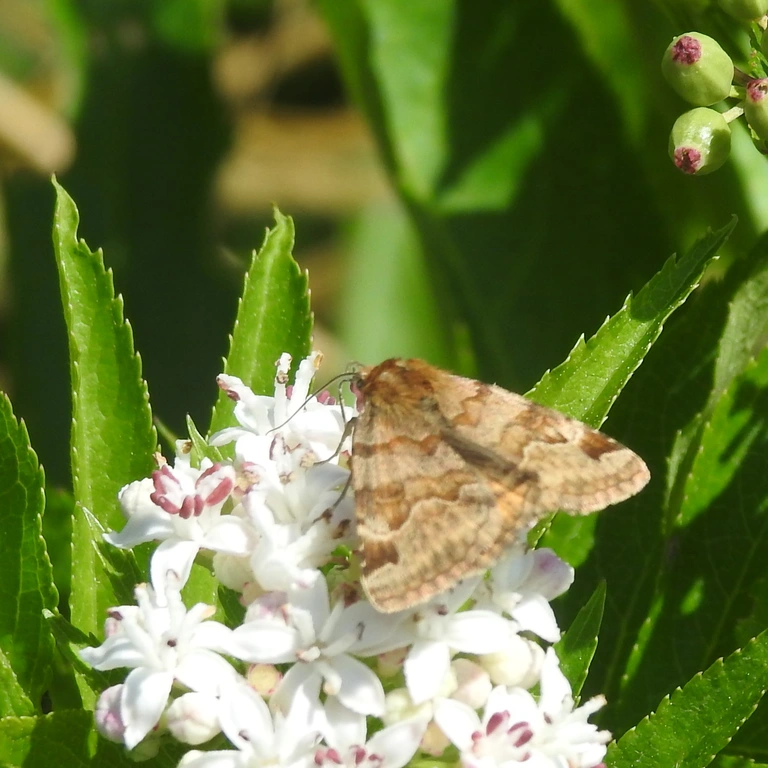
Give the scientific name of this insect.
Euclidia glyphica
